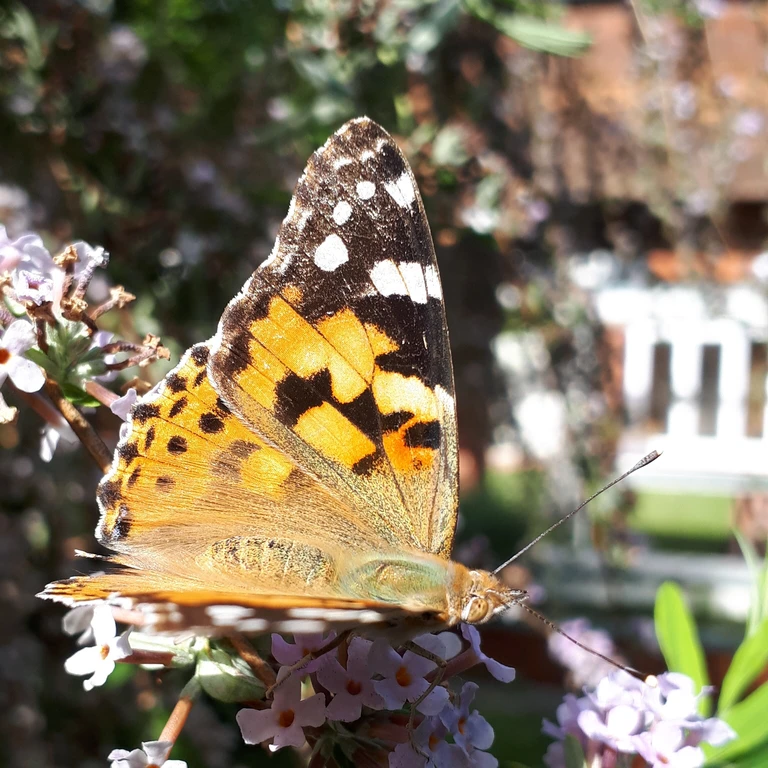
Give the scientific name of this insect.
Vanessa cardui
